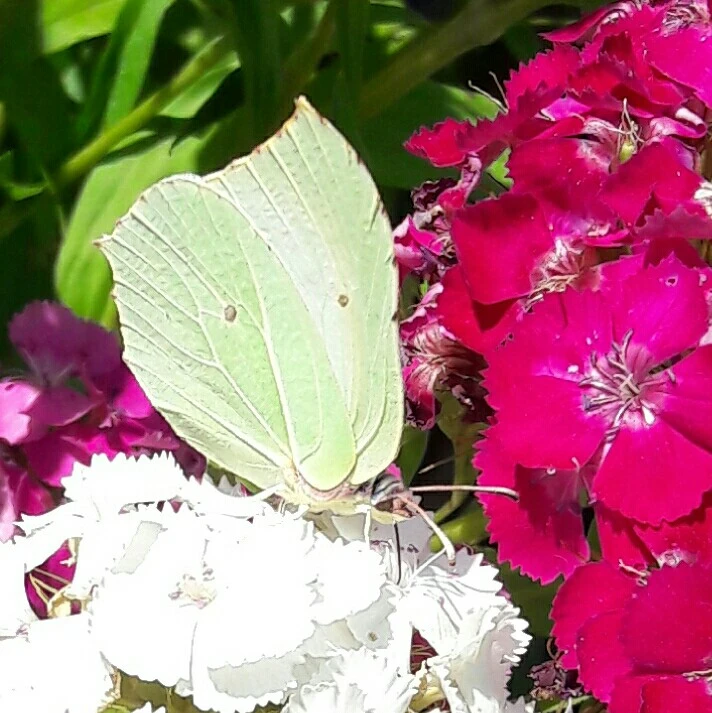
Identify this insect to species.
Gonepteryx rhamni
